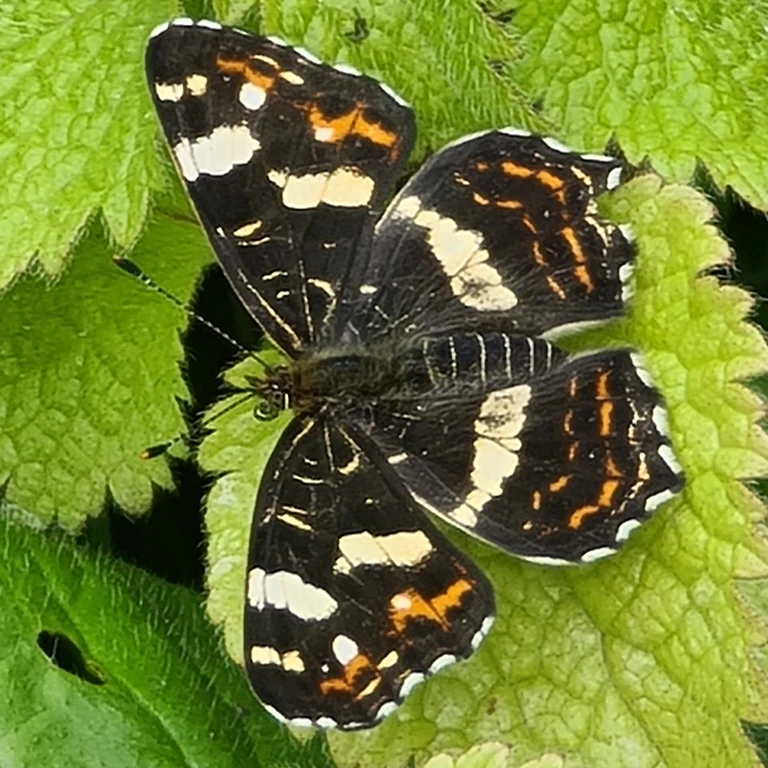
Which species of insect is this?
Araschnia levana
